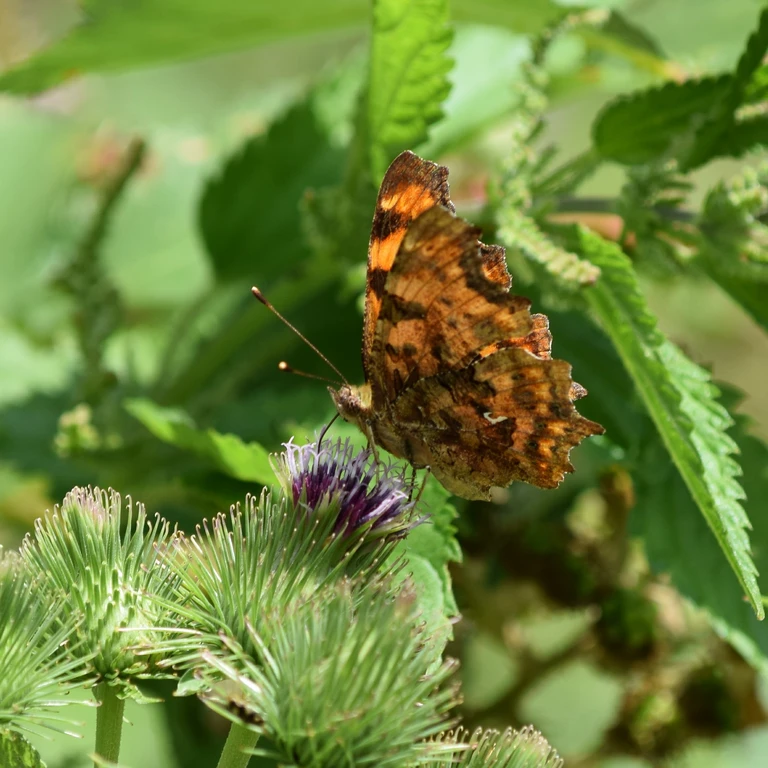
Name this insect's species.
Polygonia c-album
